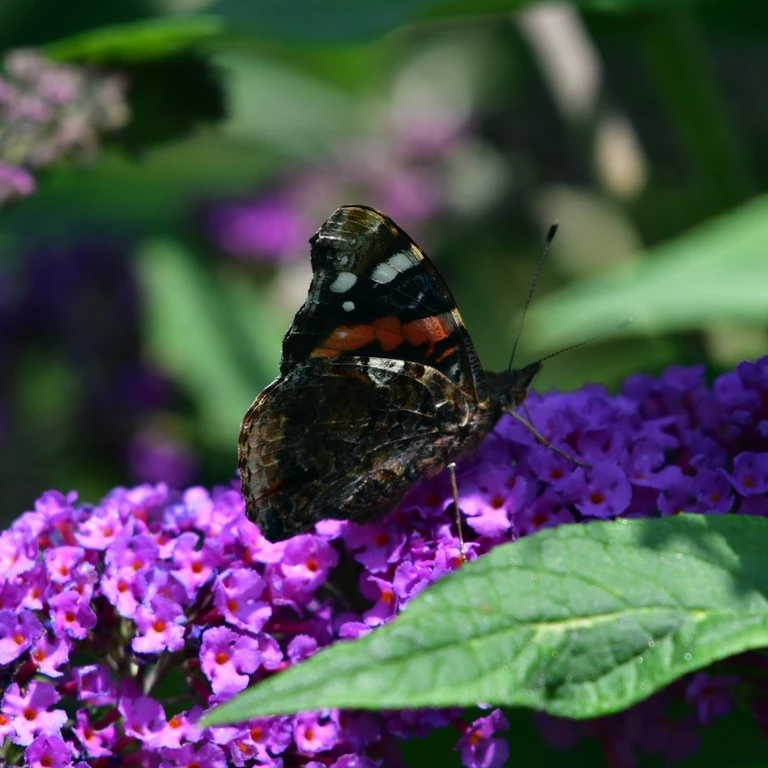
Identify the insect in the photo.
Vanessa atalanta
